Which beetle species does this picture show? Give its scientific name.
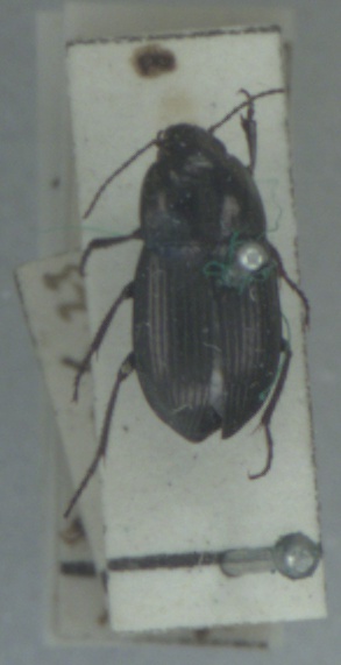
Amara lunicollis
